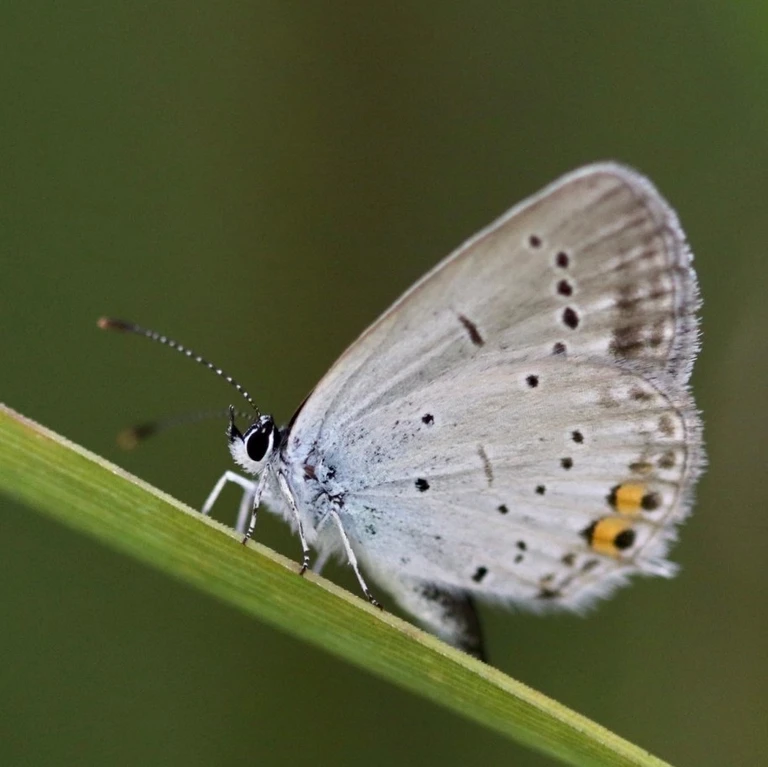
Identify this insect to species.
Cupido argiades (also Elkalyce argiades)
